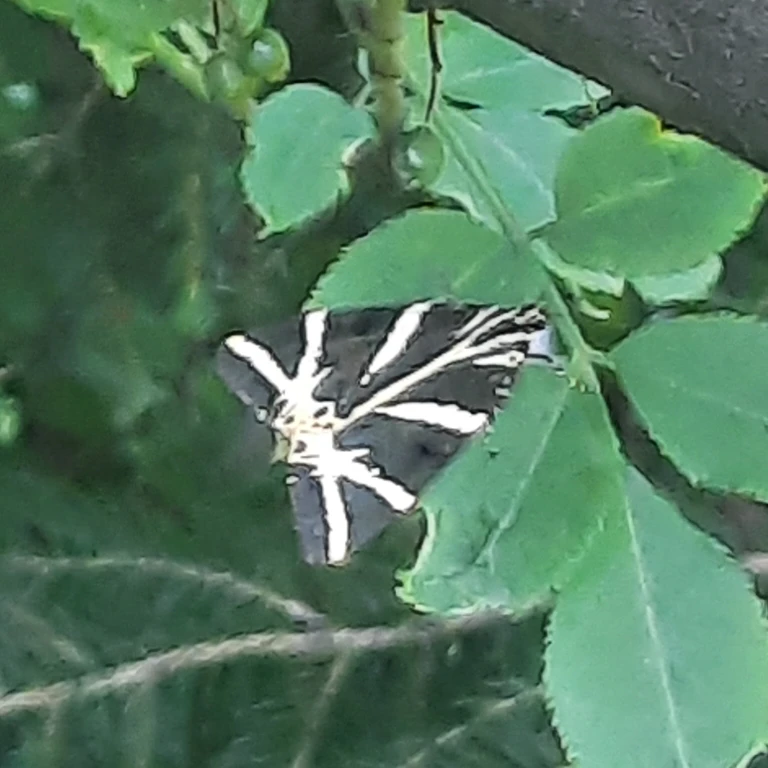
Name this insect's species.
Euplagia quadripunctaria
